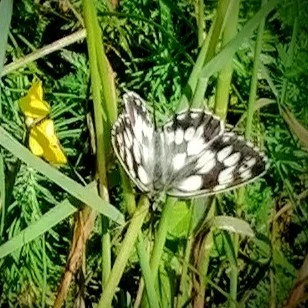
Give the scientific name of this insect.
Melanargia galathea
